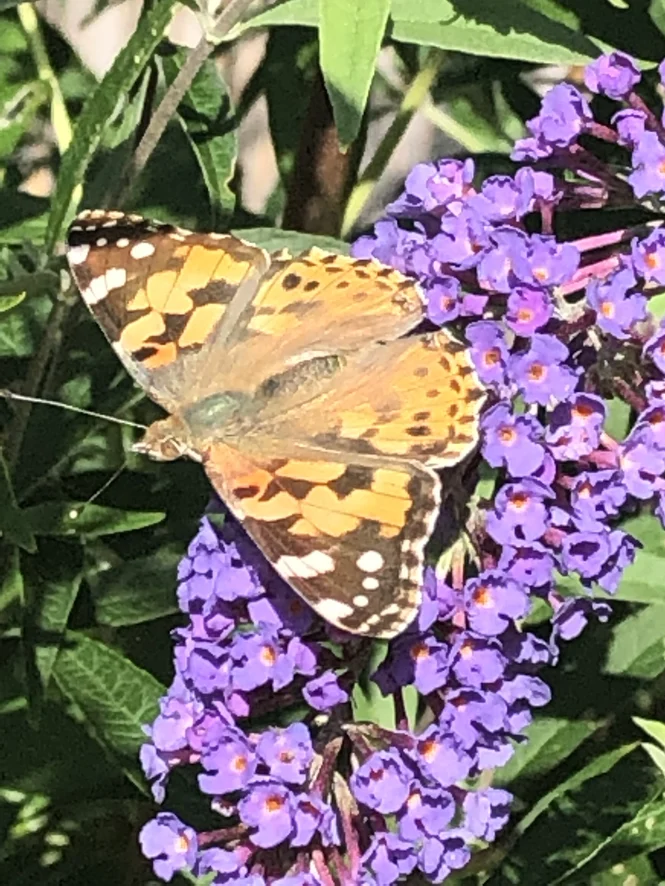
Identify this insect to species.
Vanessa cardui
